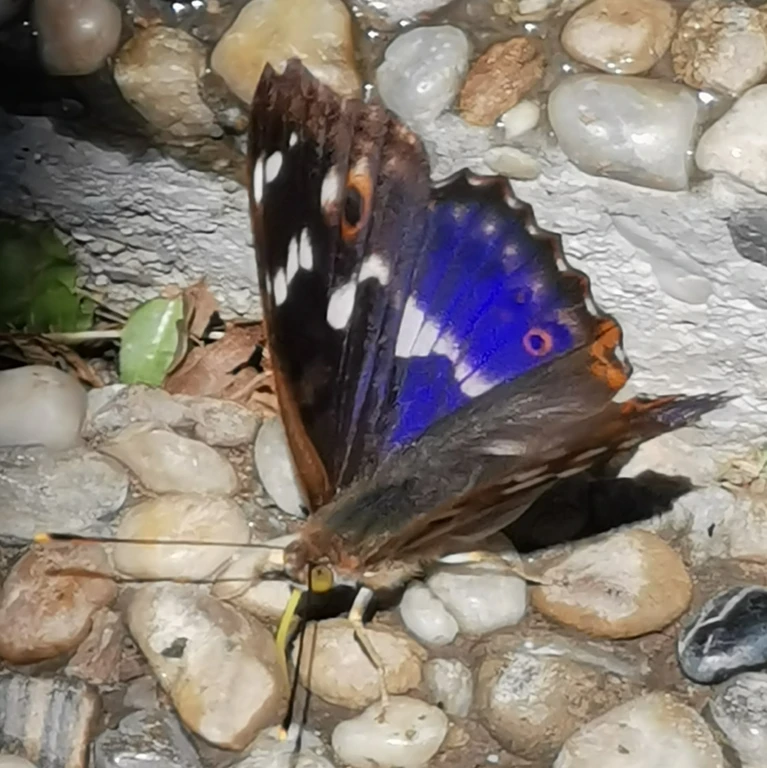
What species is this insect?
Apatura ilia
